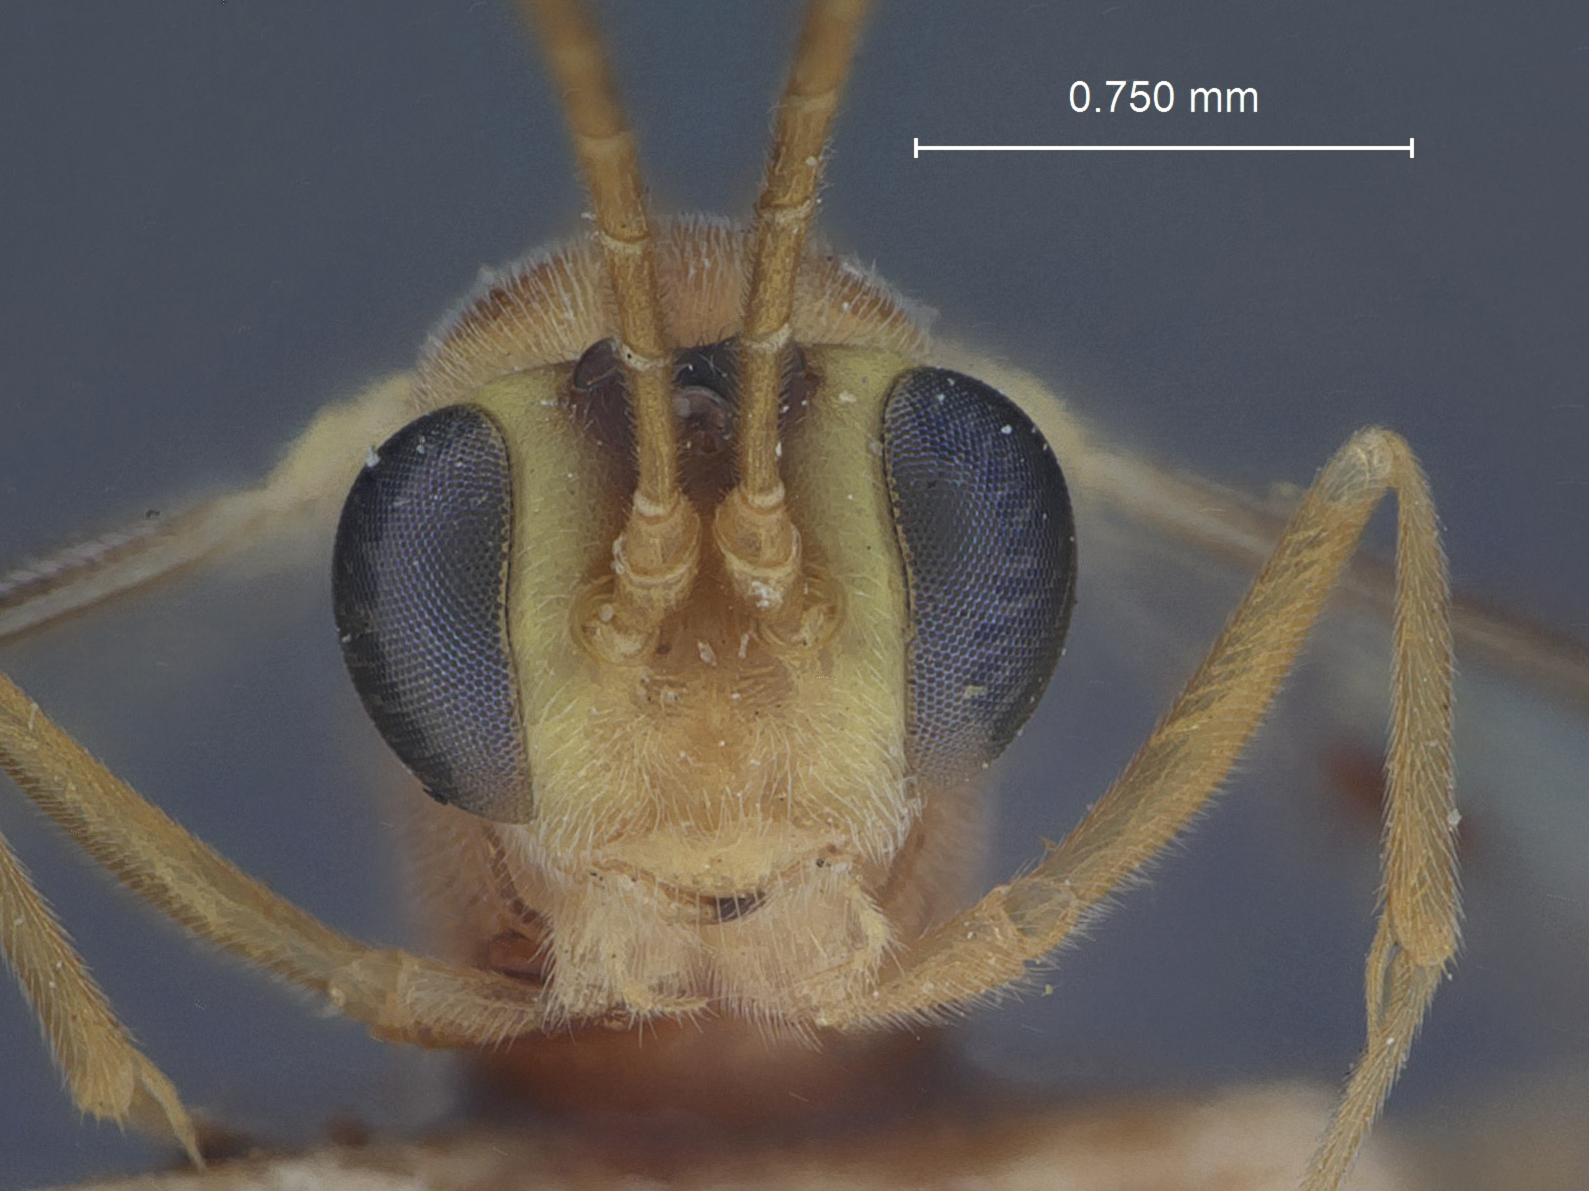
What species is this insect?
Cremastus hymeniae
